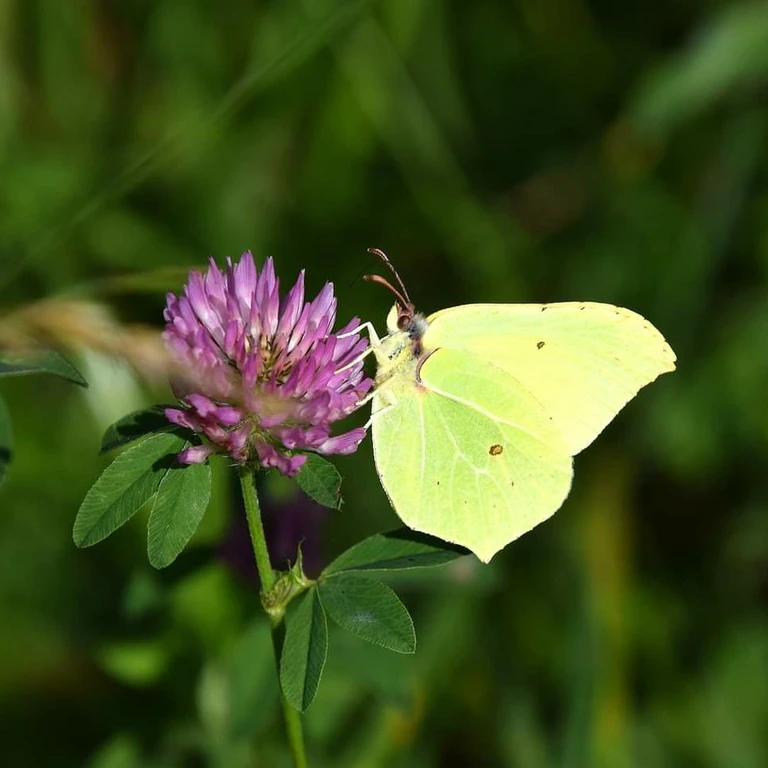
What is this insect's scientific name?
Gonepteryx rhamni
